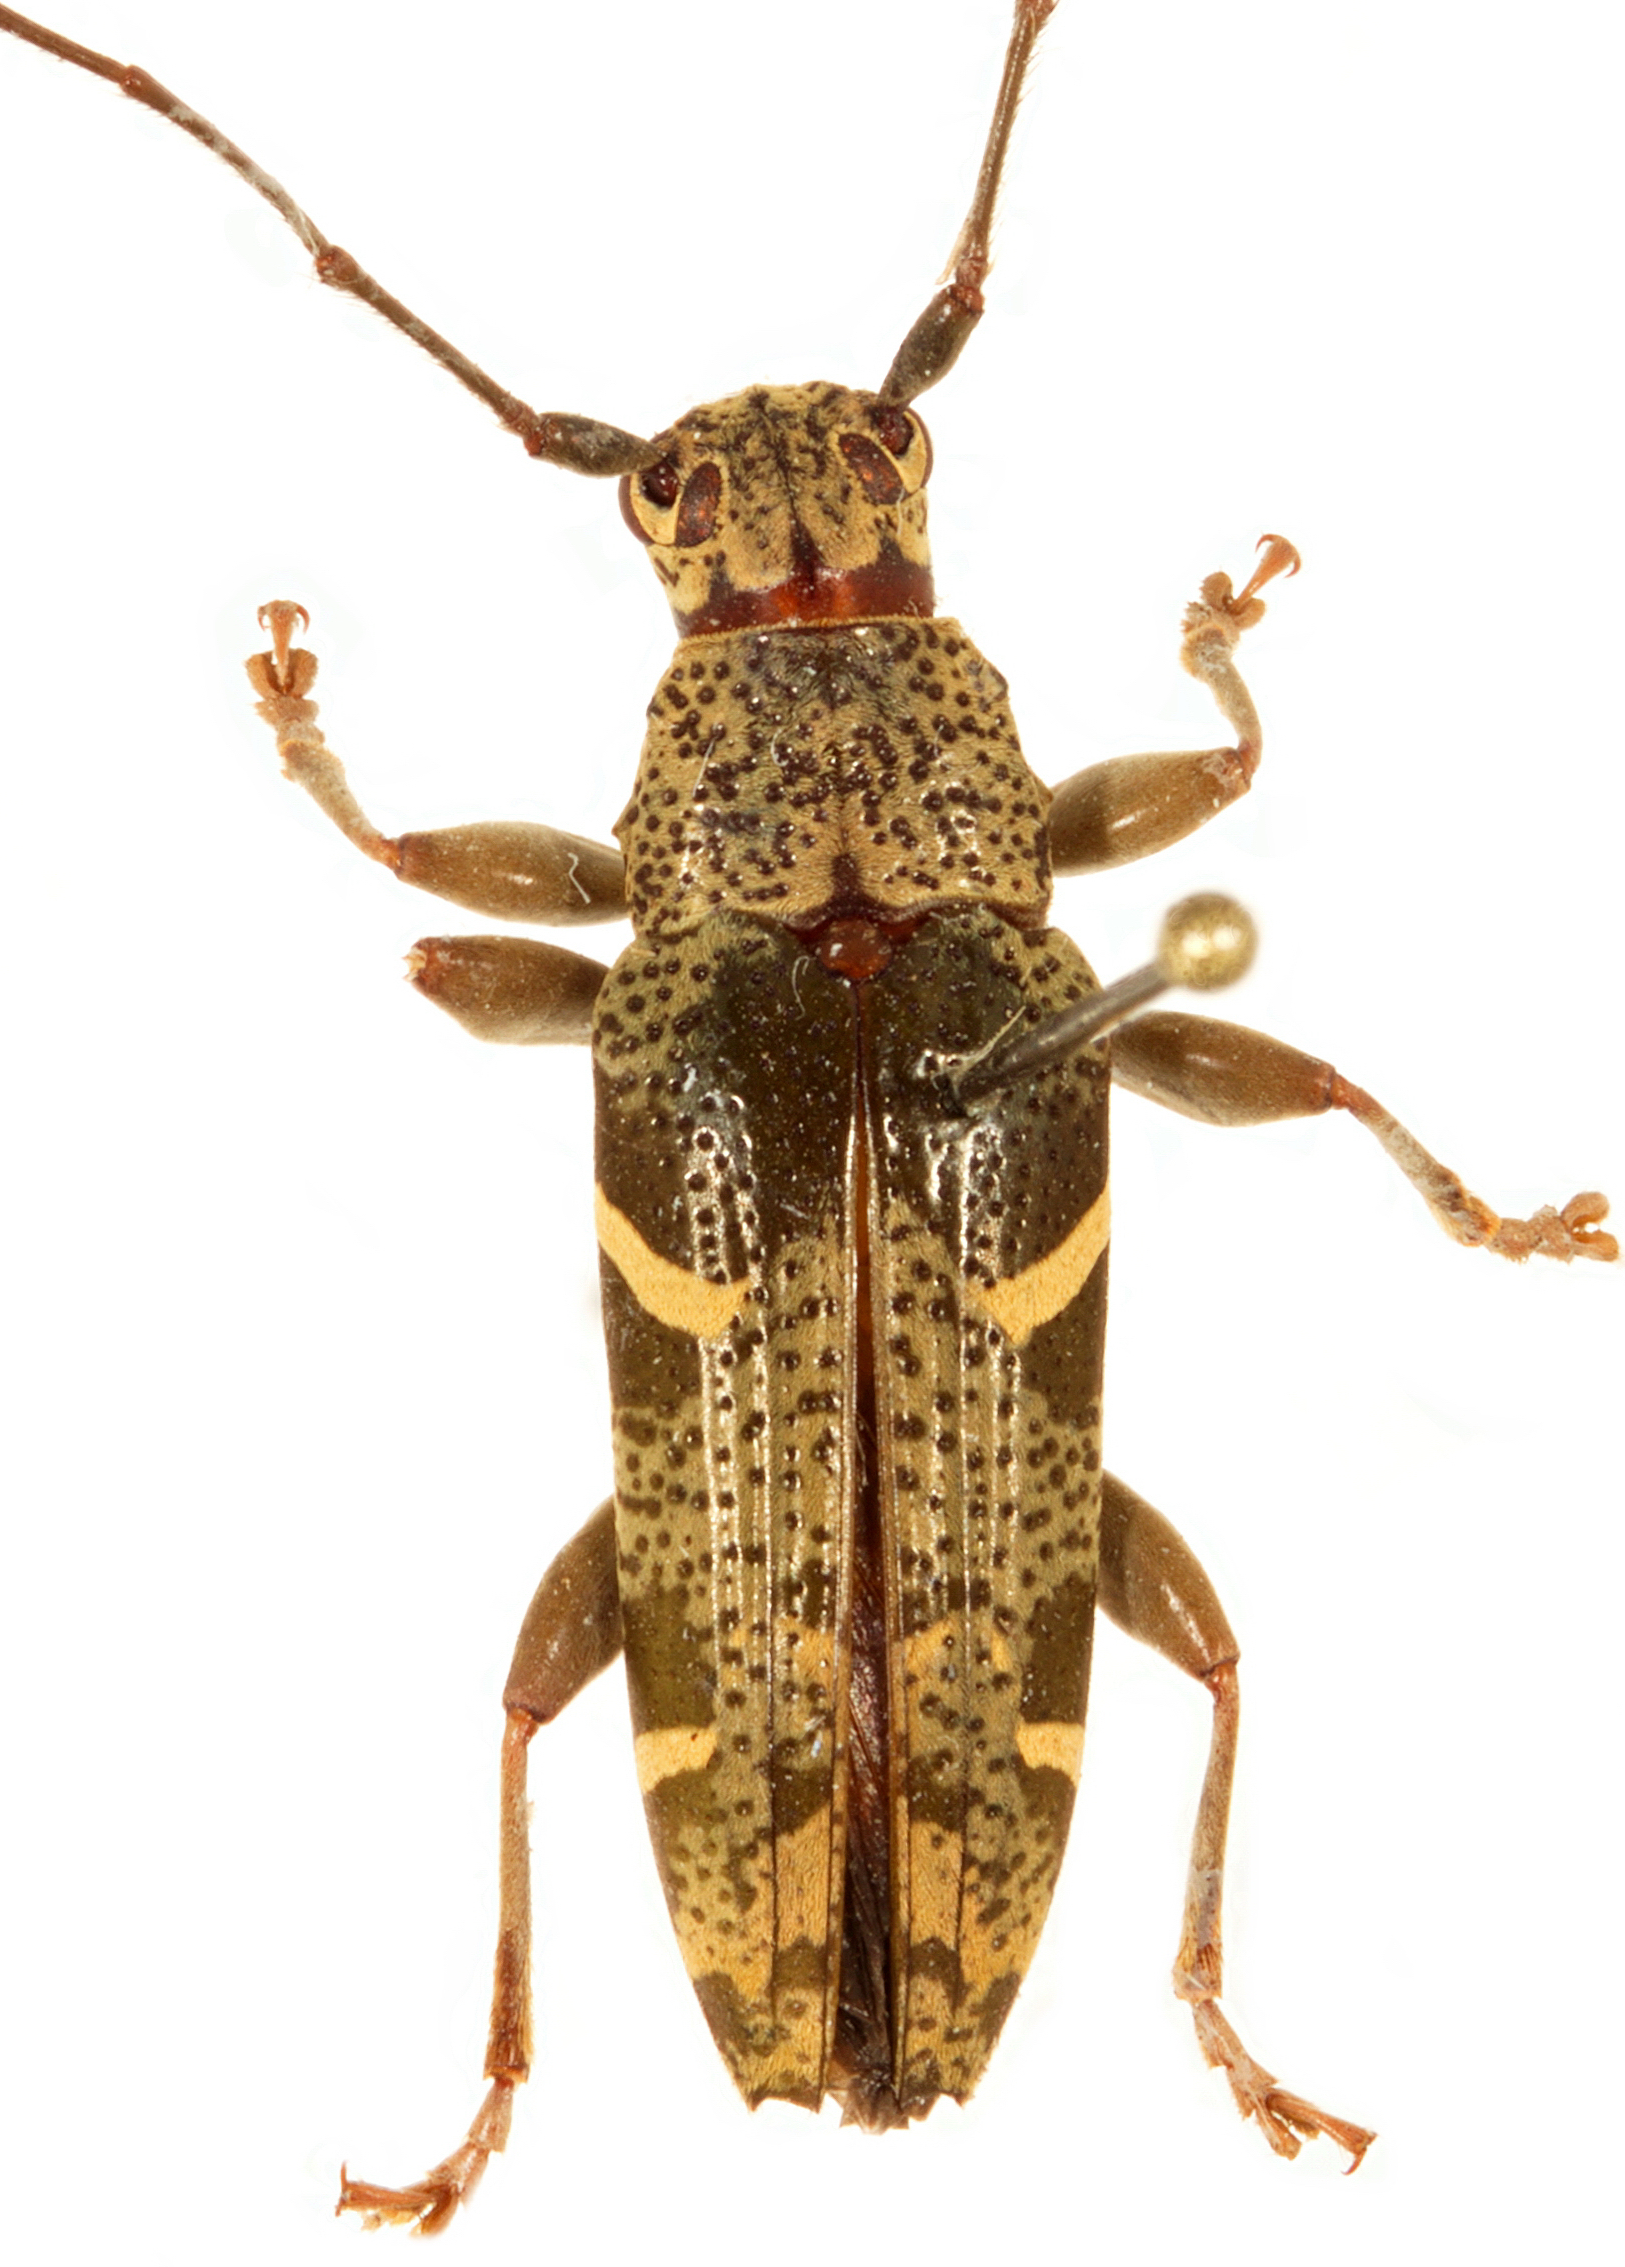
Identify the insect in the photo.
Tmesisternus dissimilis
